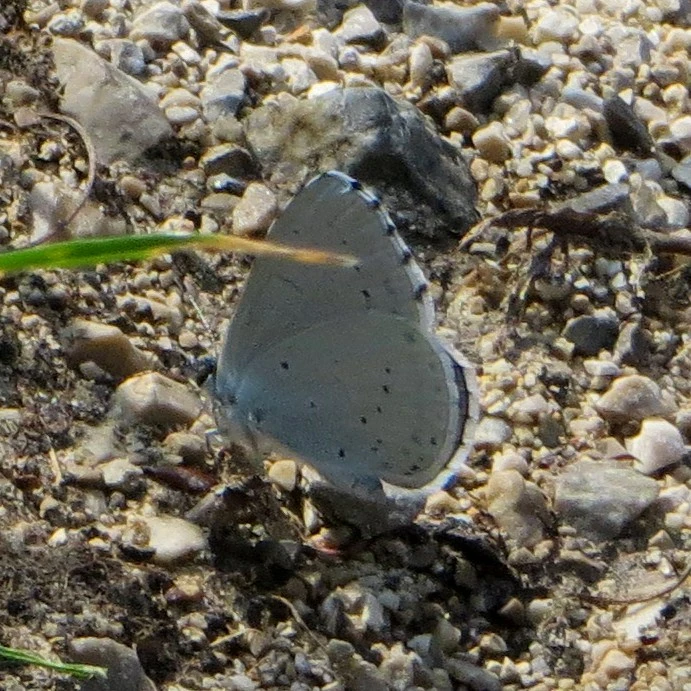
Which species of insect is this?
Celastrina argiolus
